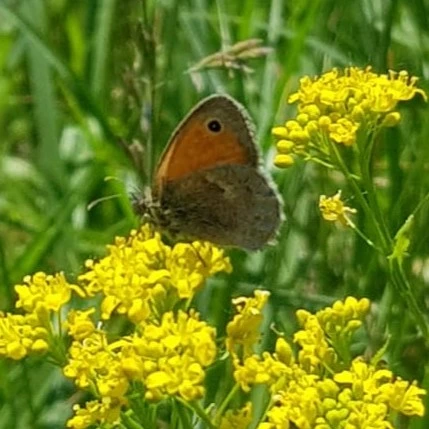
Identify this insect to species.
Coenonympha pamphilus
